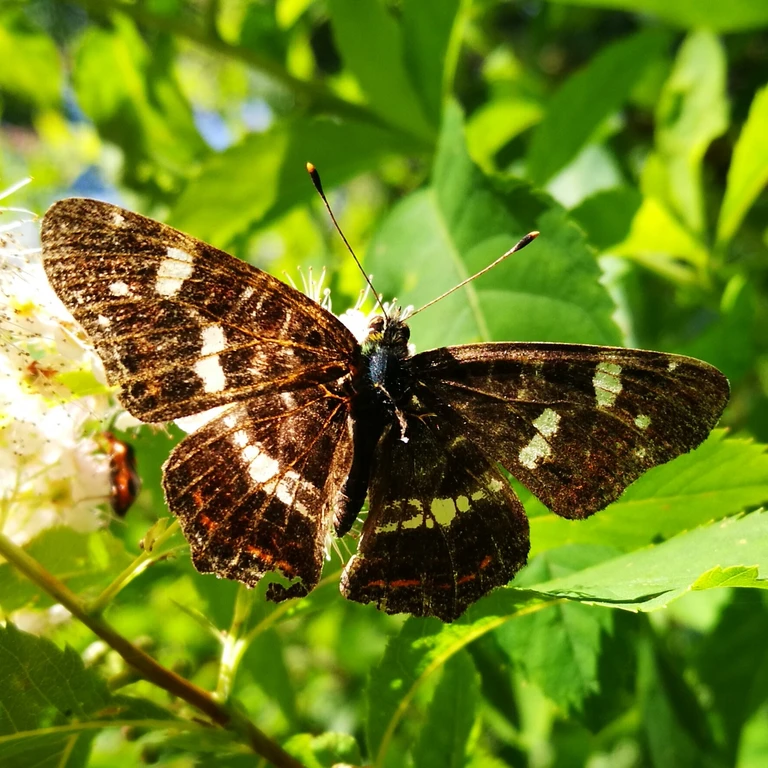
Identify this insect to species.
Araschnia levana
